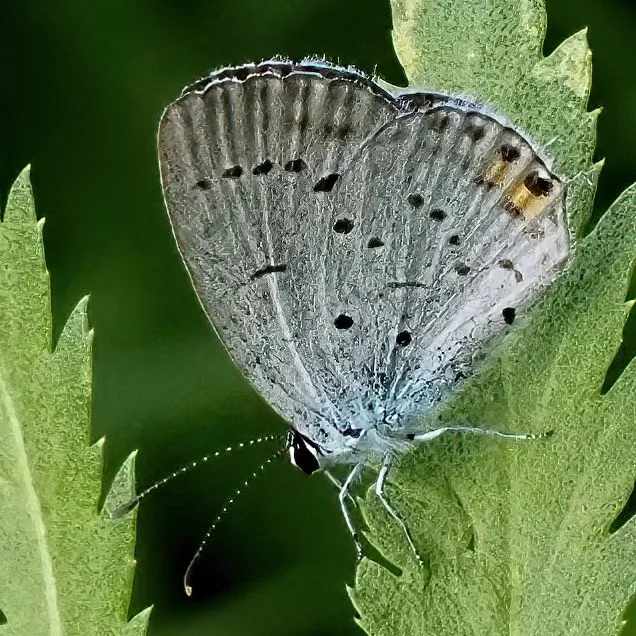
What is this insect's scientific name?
Cupido argiades (also Elkalyce argiades)
